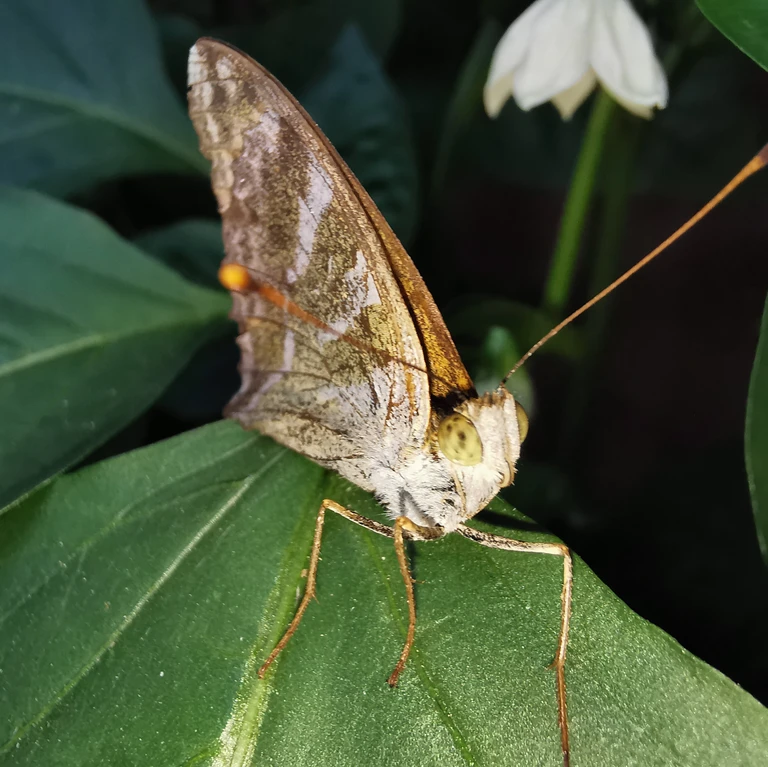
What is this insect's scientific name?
Argynnis paphia
